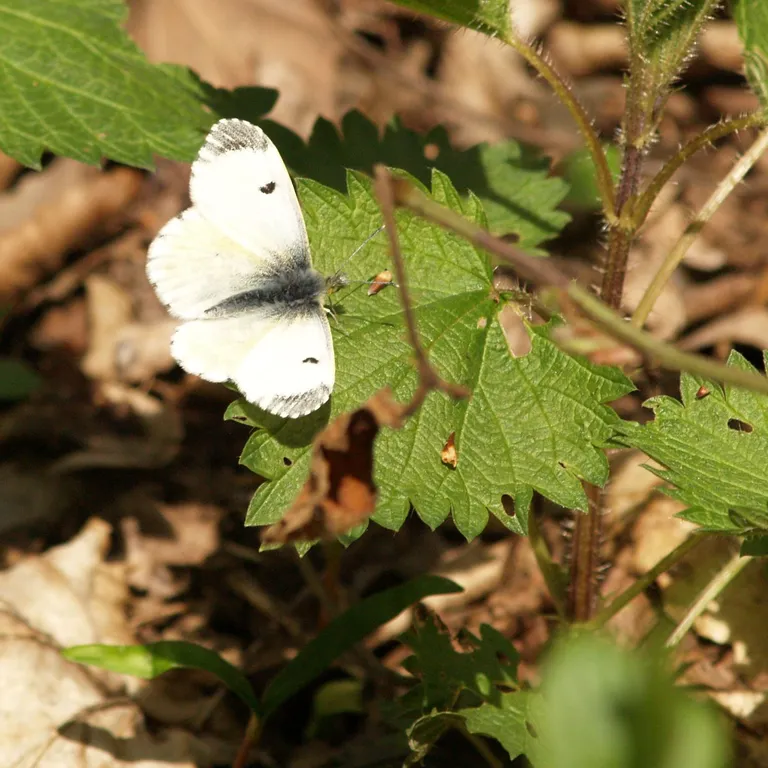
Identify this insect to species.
Anthocharis cardamines
